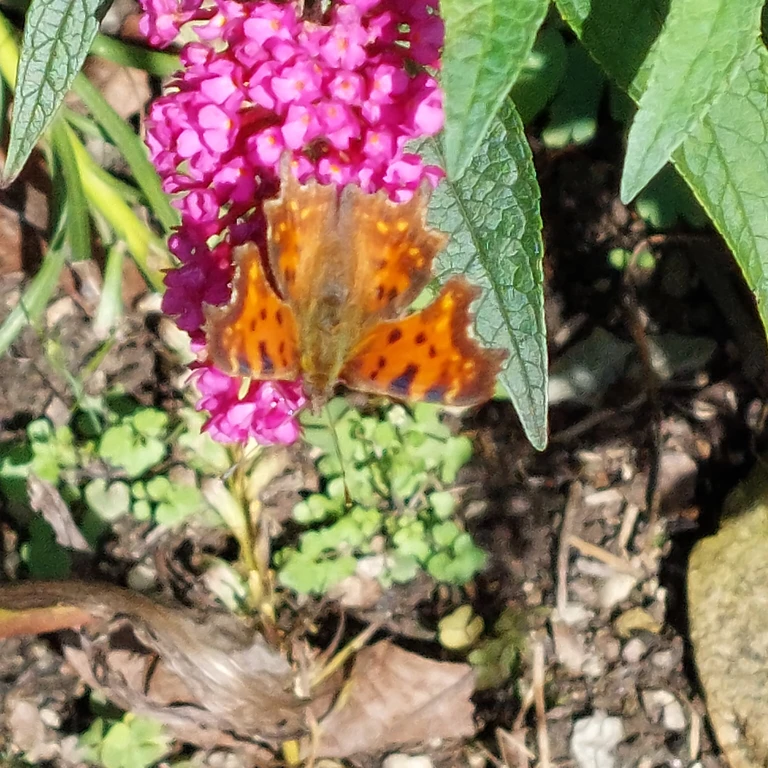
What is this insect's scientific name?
Polygonia c-album
